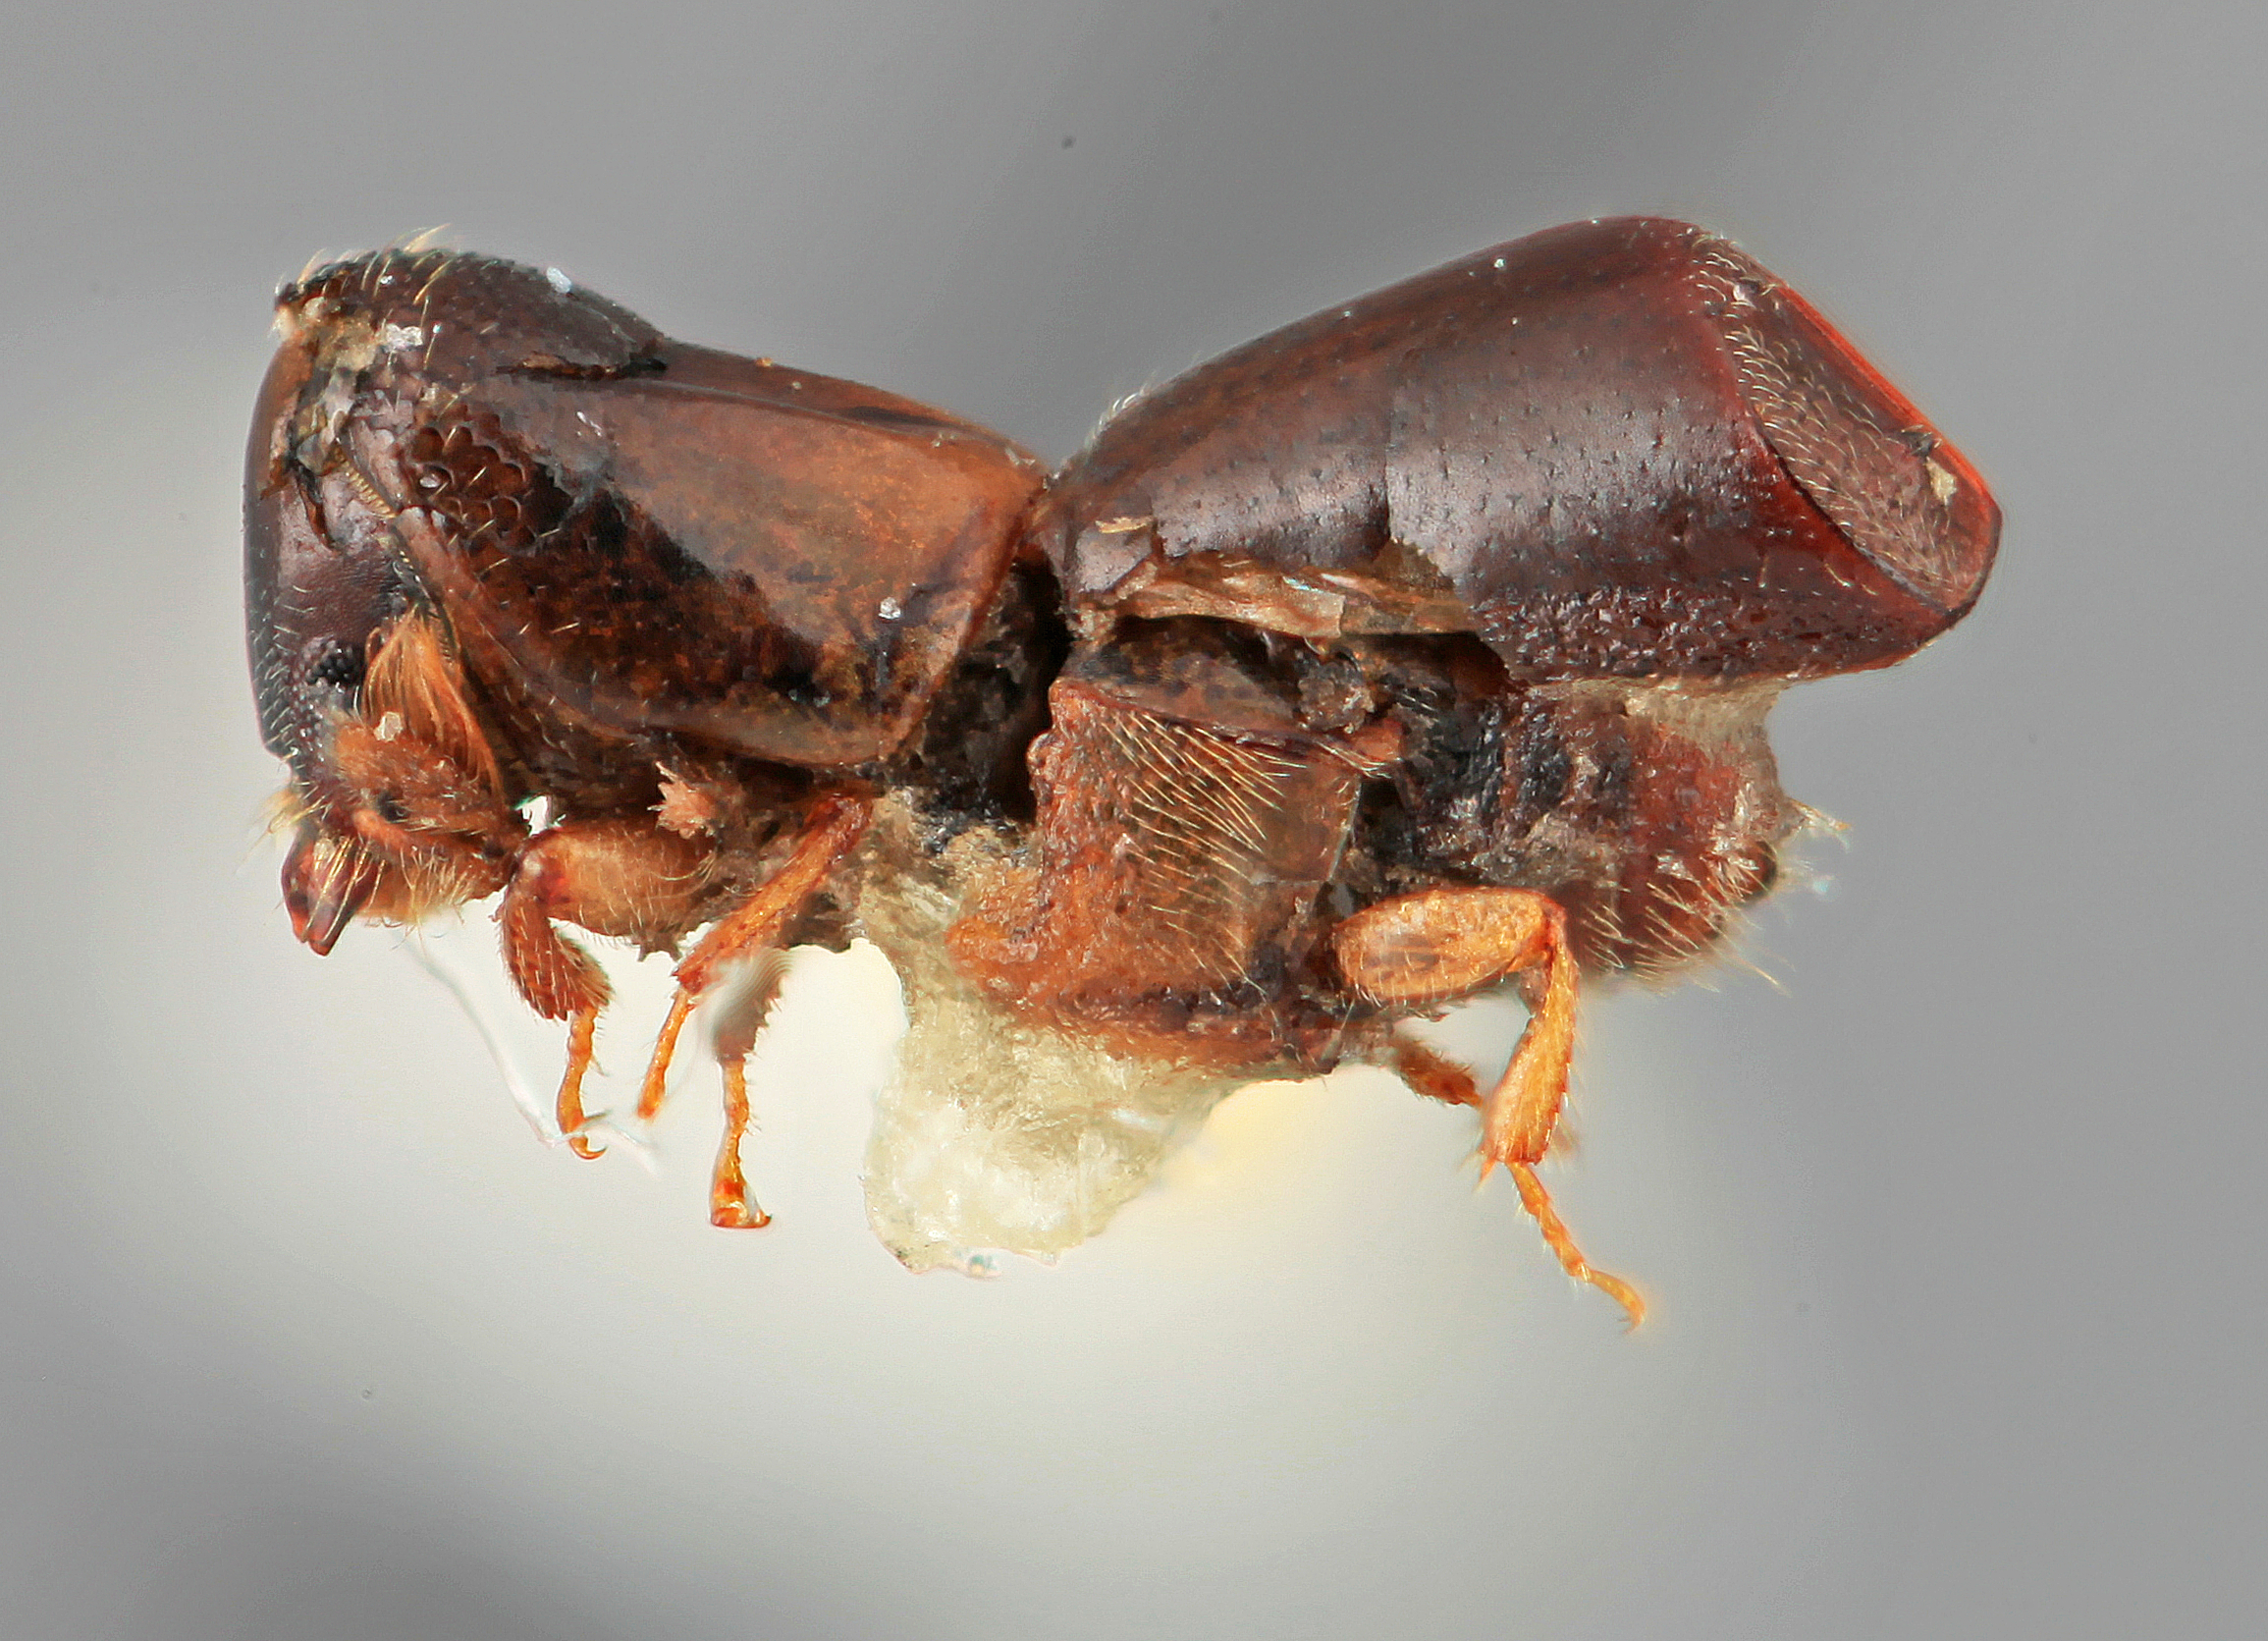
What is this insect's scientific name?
Monarthrum granosum
